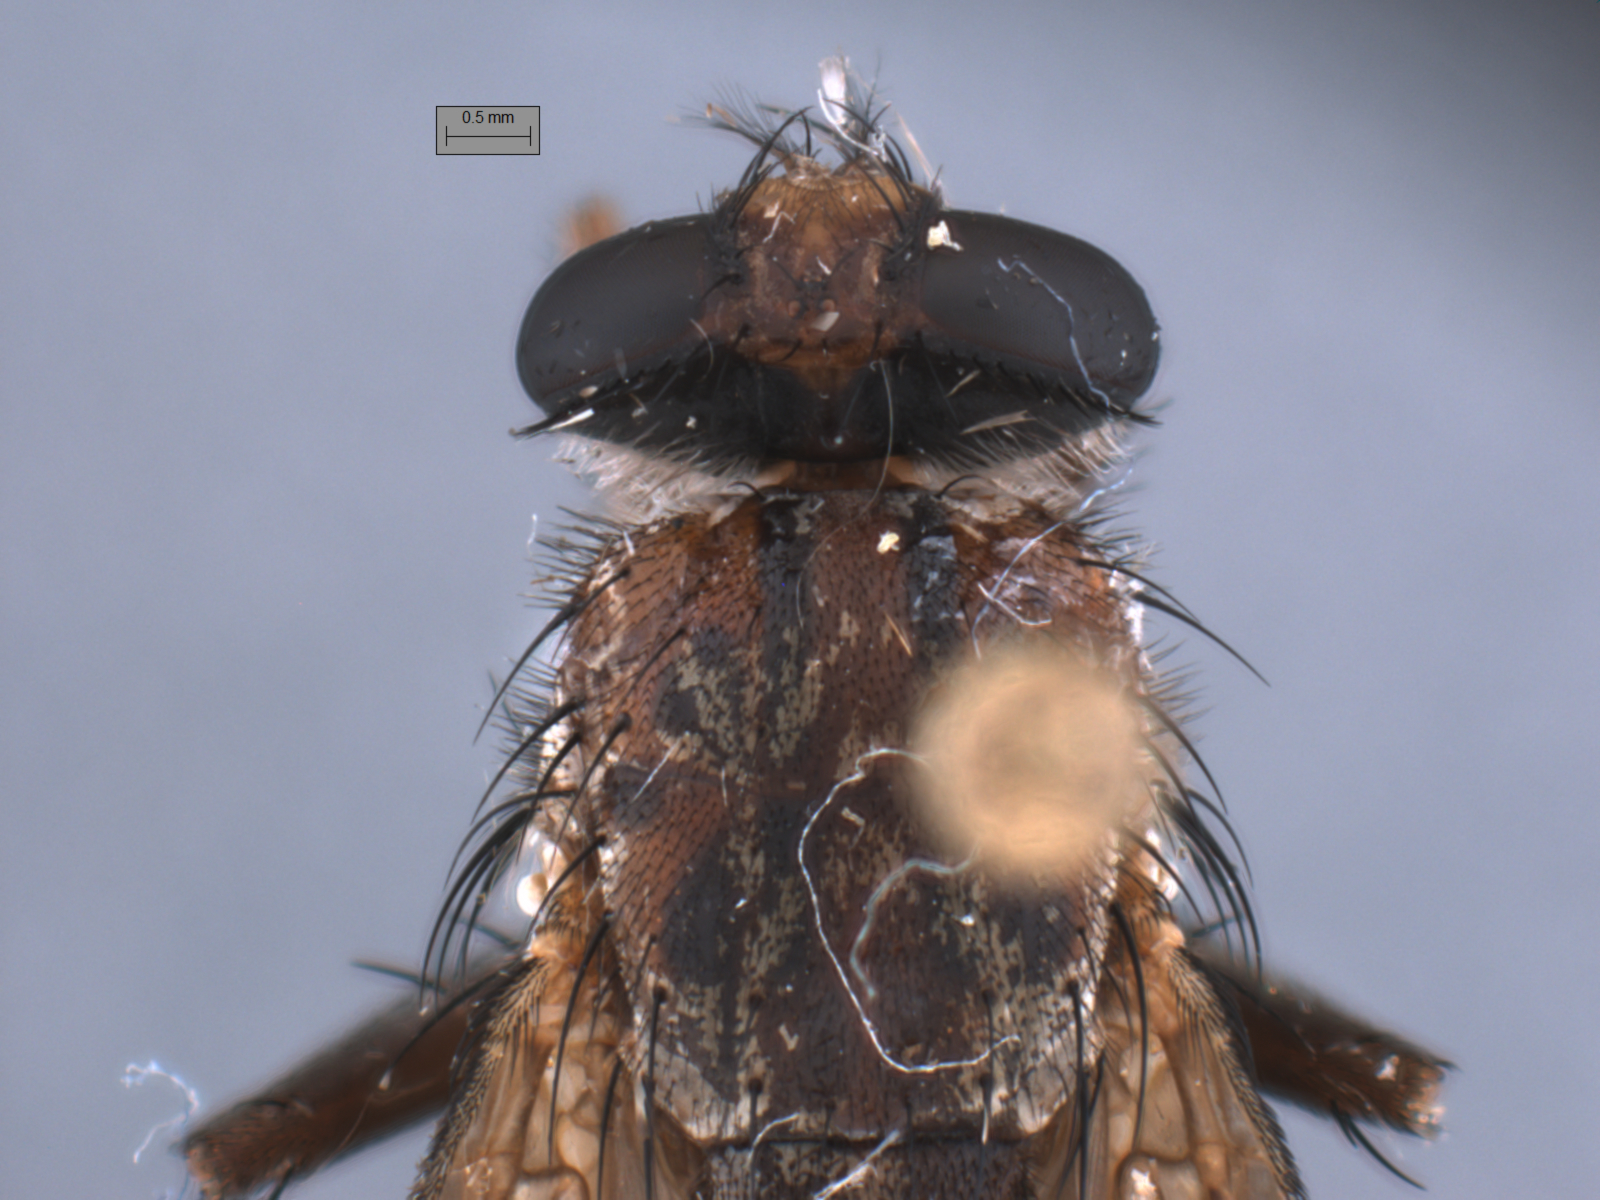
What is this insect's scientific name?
Bengalia emarginata
